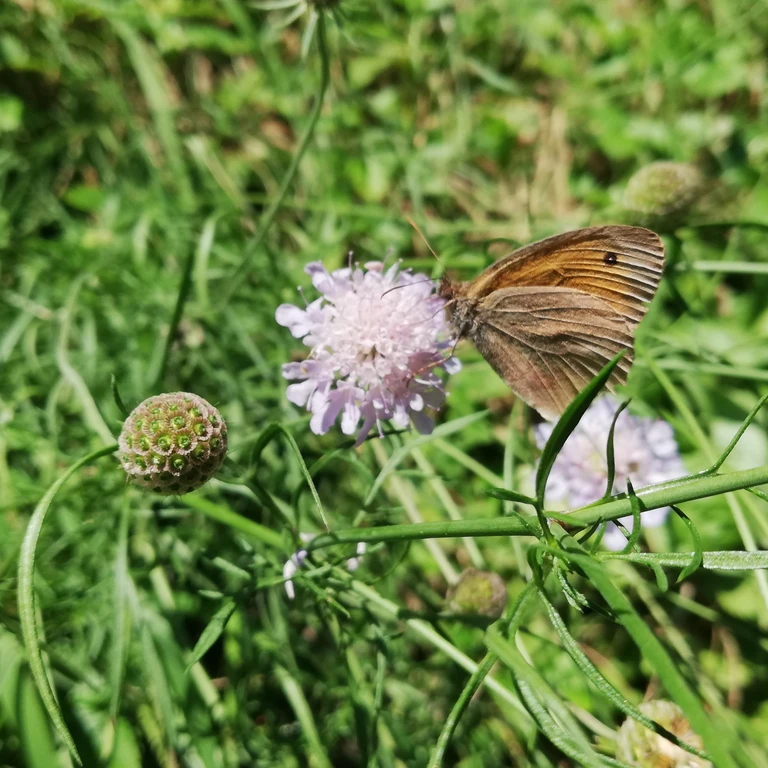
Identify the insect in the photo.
Maniola jurtina
